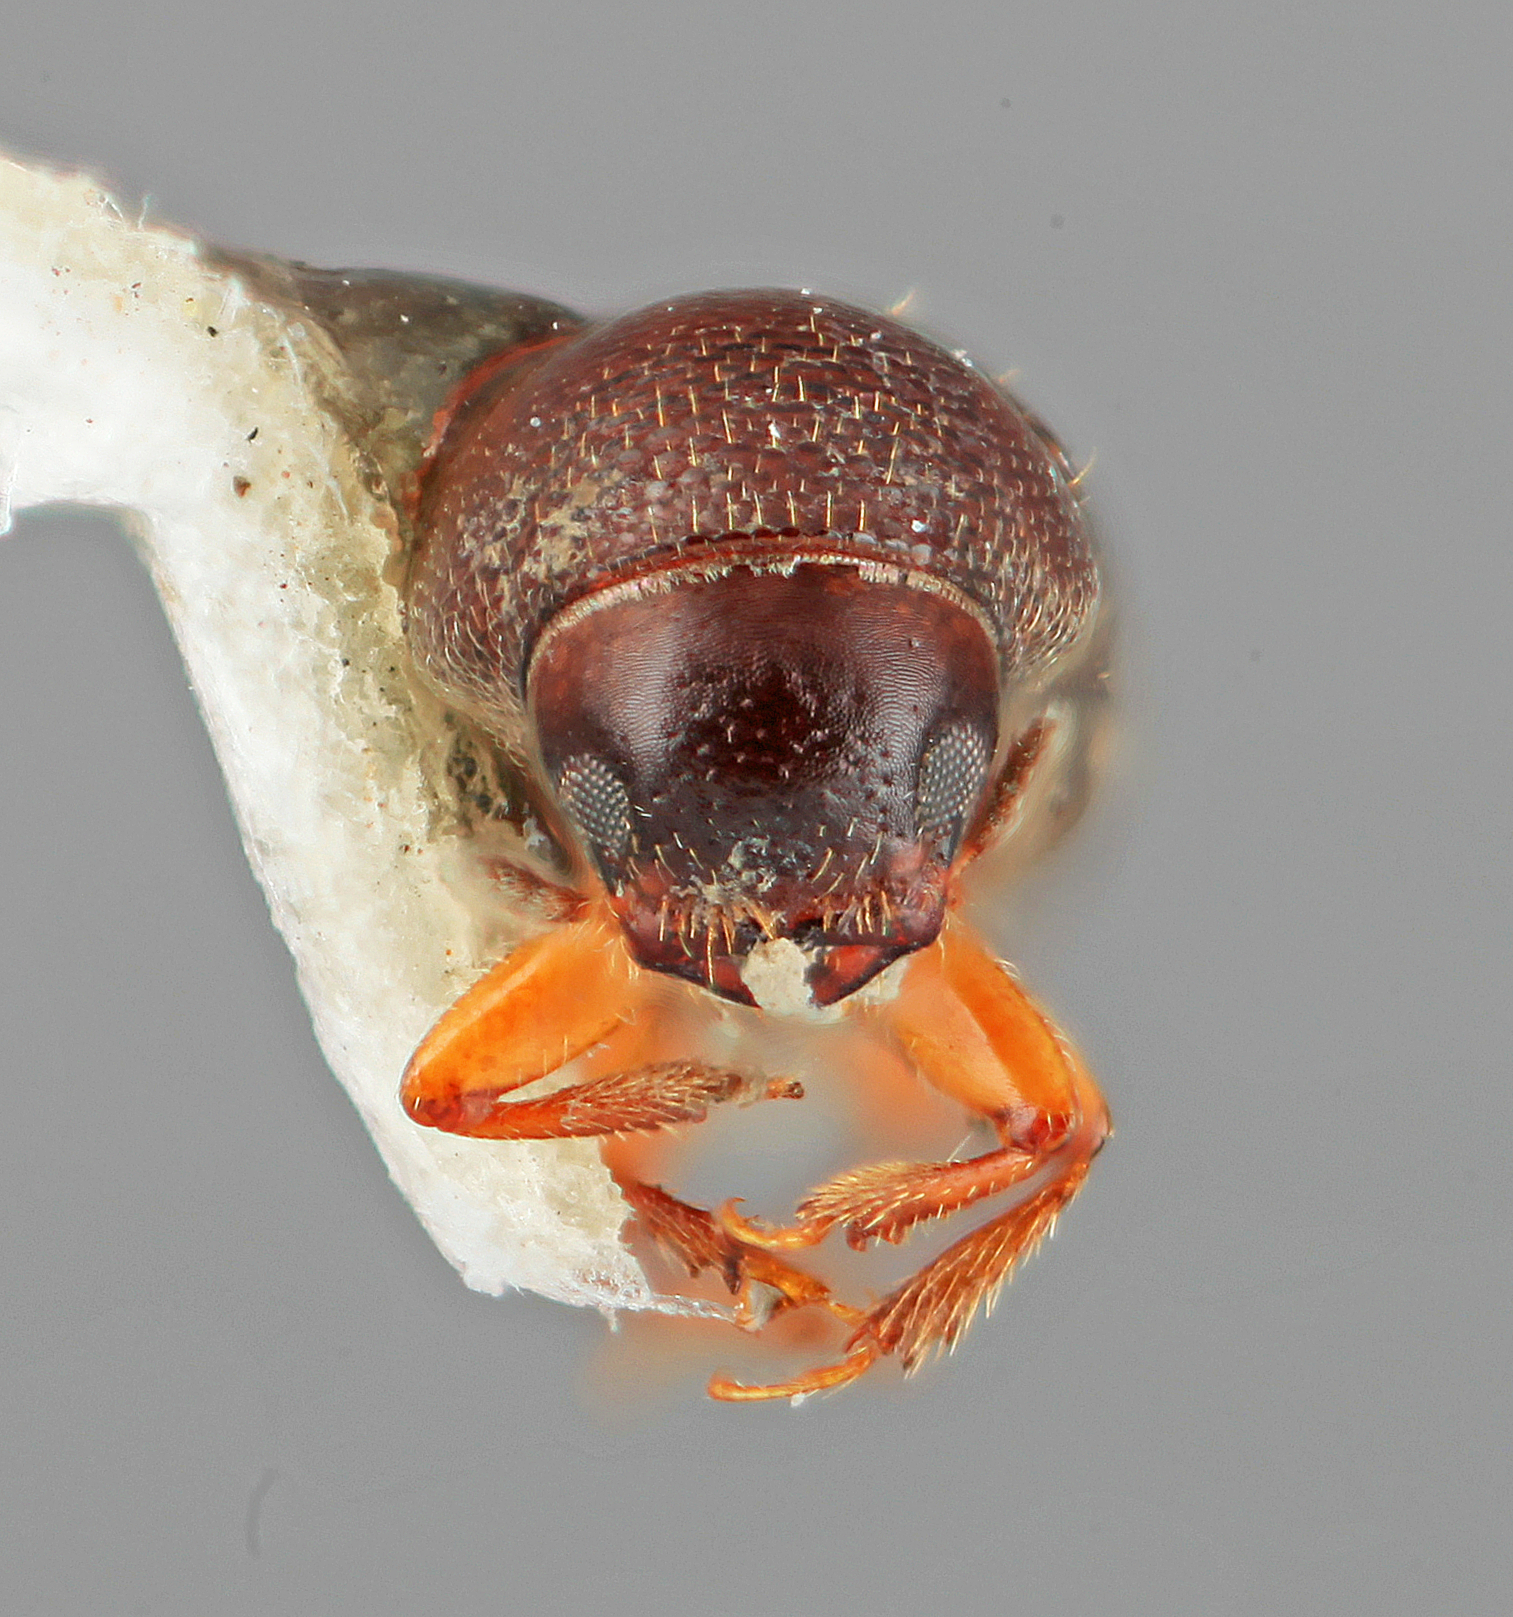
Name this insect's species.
Araptus clusiae
